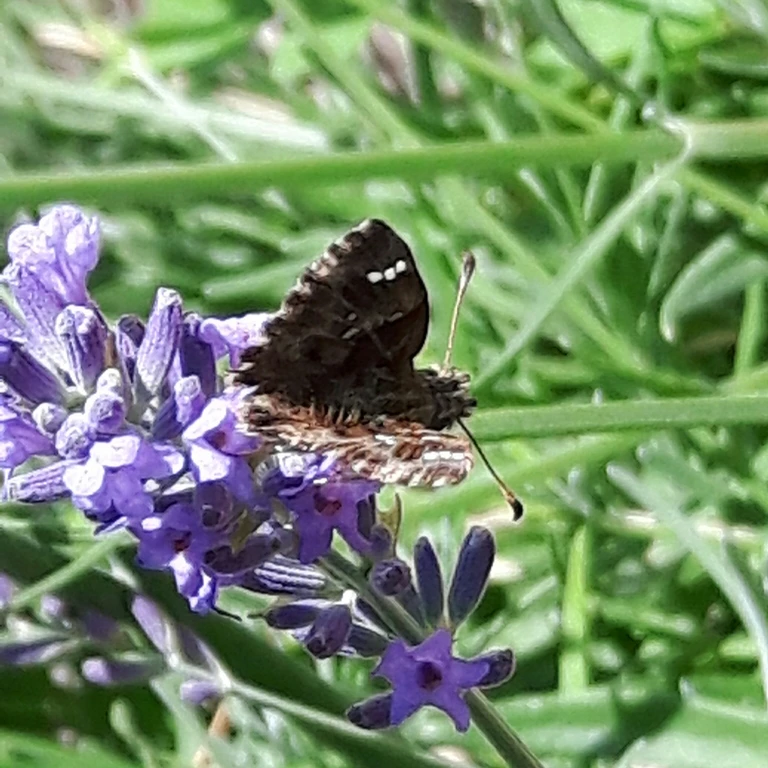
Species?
Carcharodus alceae
